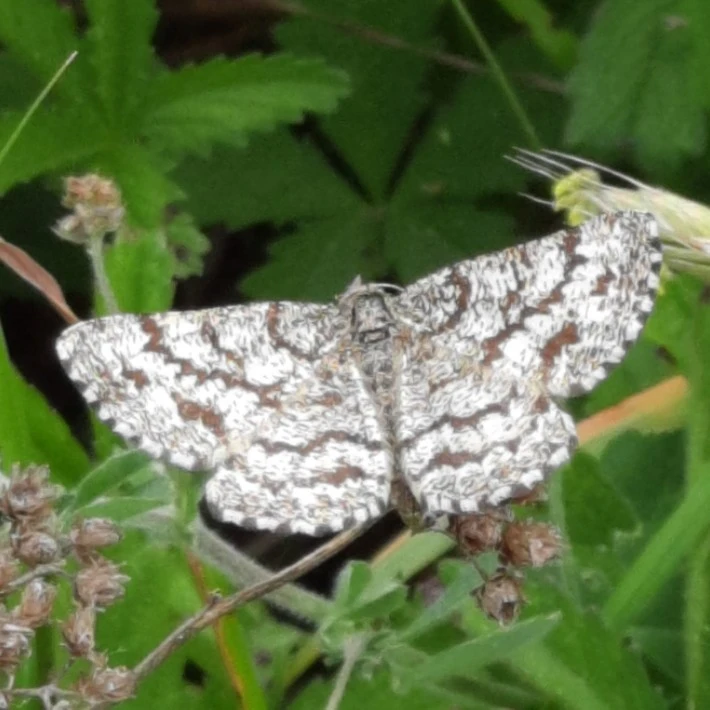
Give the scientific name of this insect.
Ematurga atomaria
